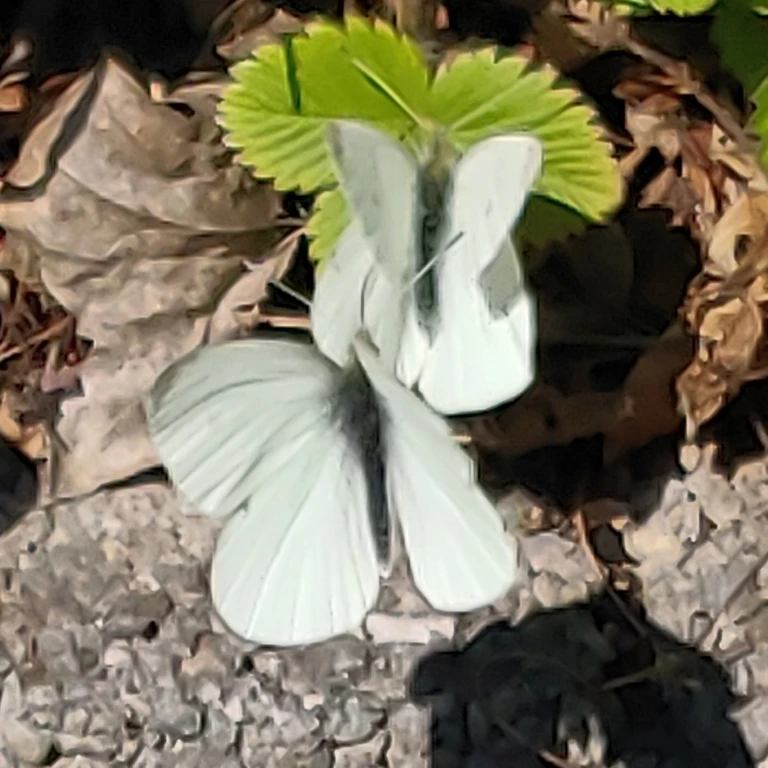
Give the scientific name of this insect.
Pieris rapae
